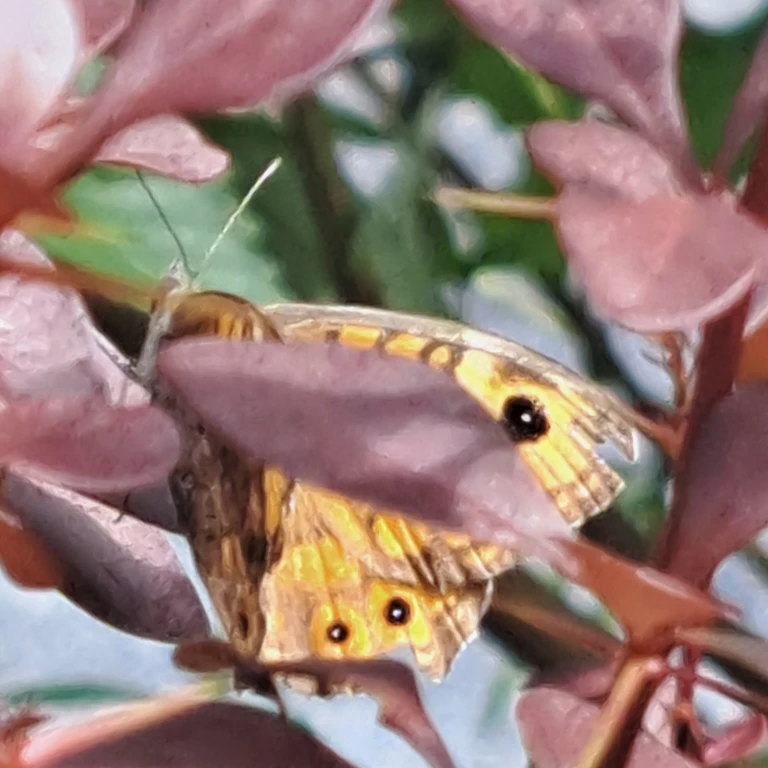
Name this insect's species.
Lasiommata megera (also Pararge megera)
